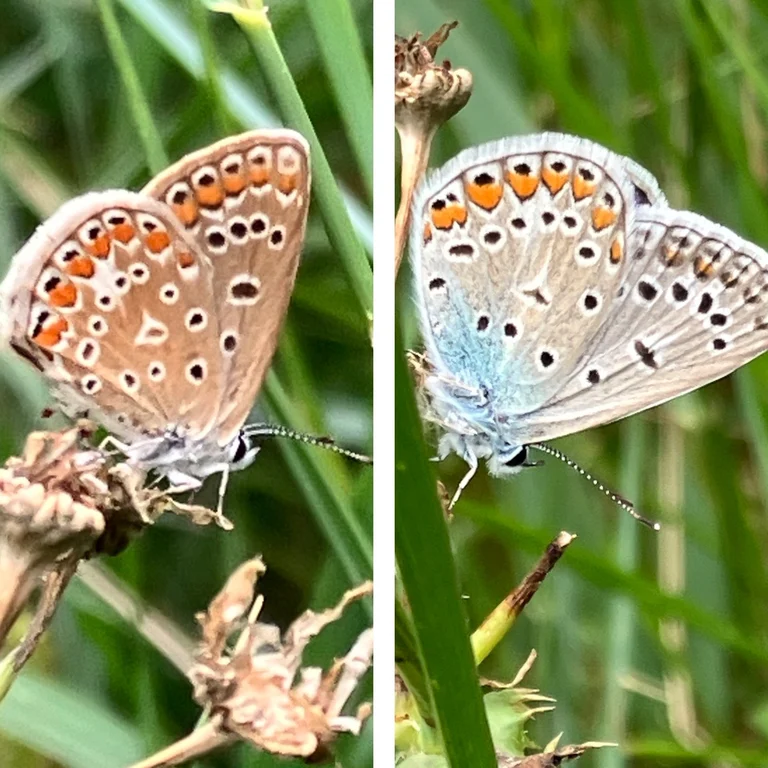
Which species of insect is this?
Polyommatus icarus
